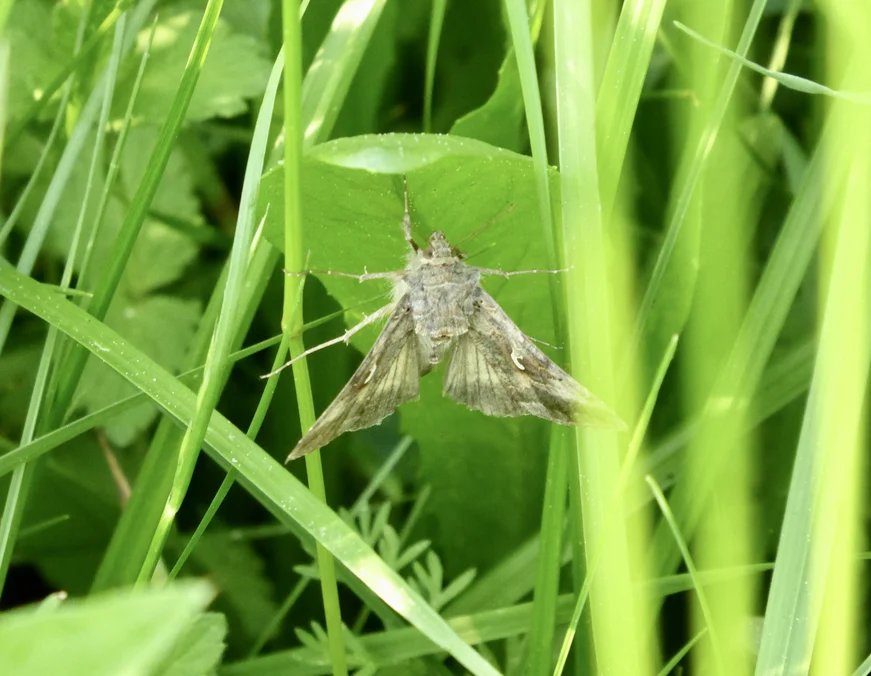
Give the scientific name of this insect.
Autographa gamma
